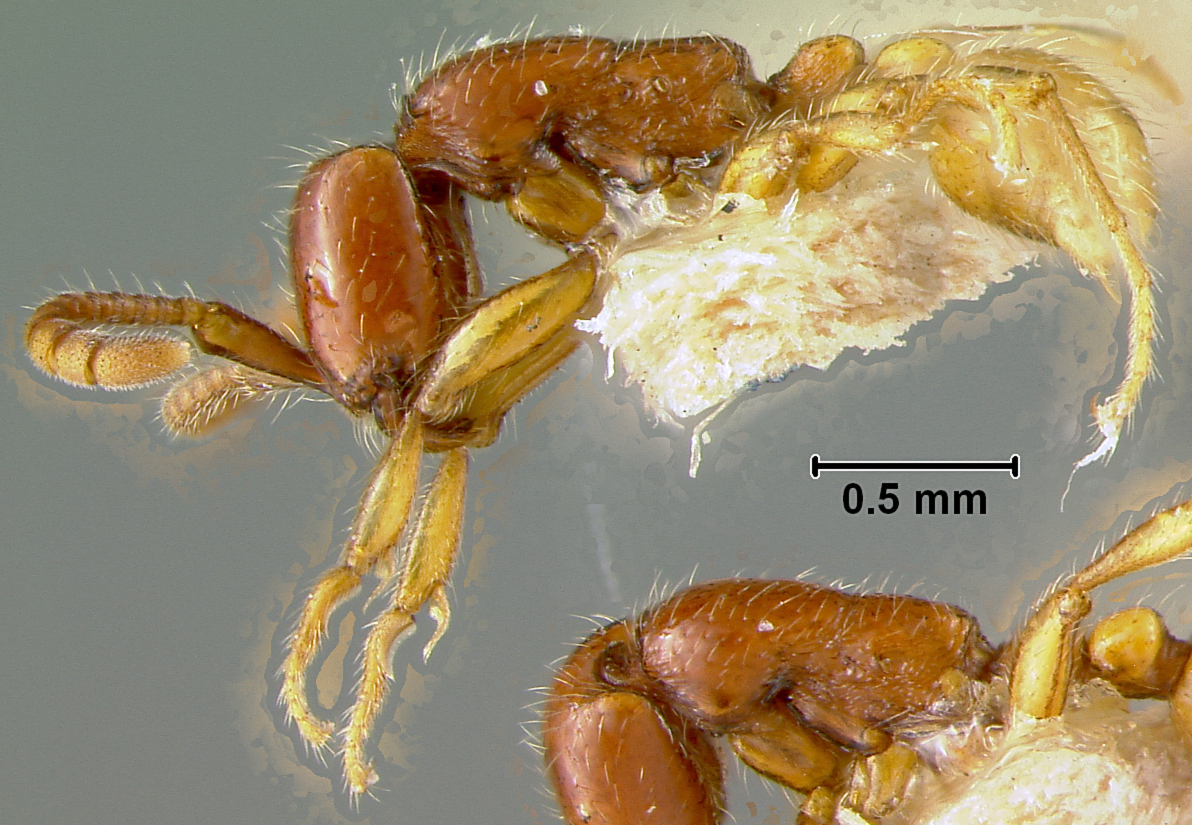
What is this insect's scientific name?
Eciton angustinode
